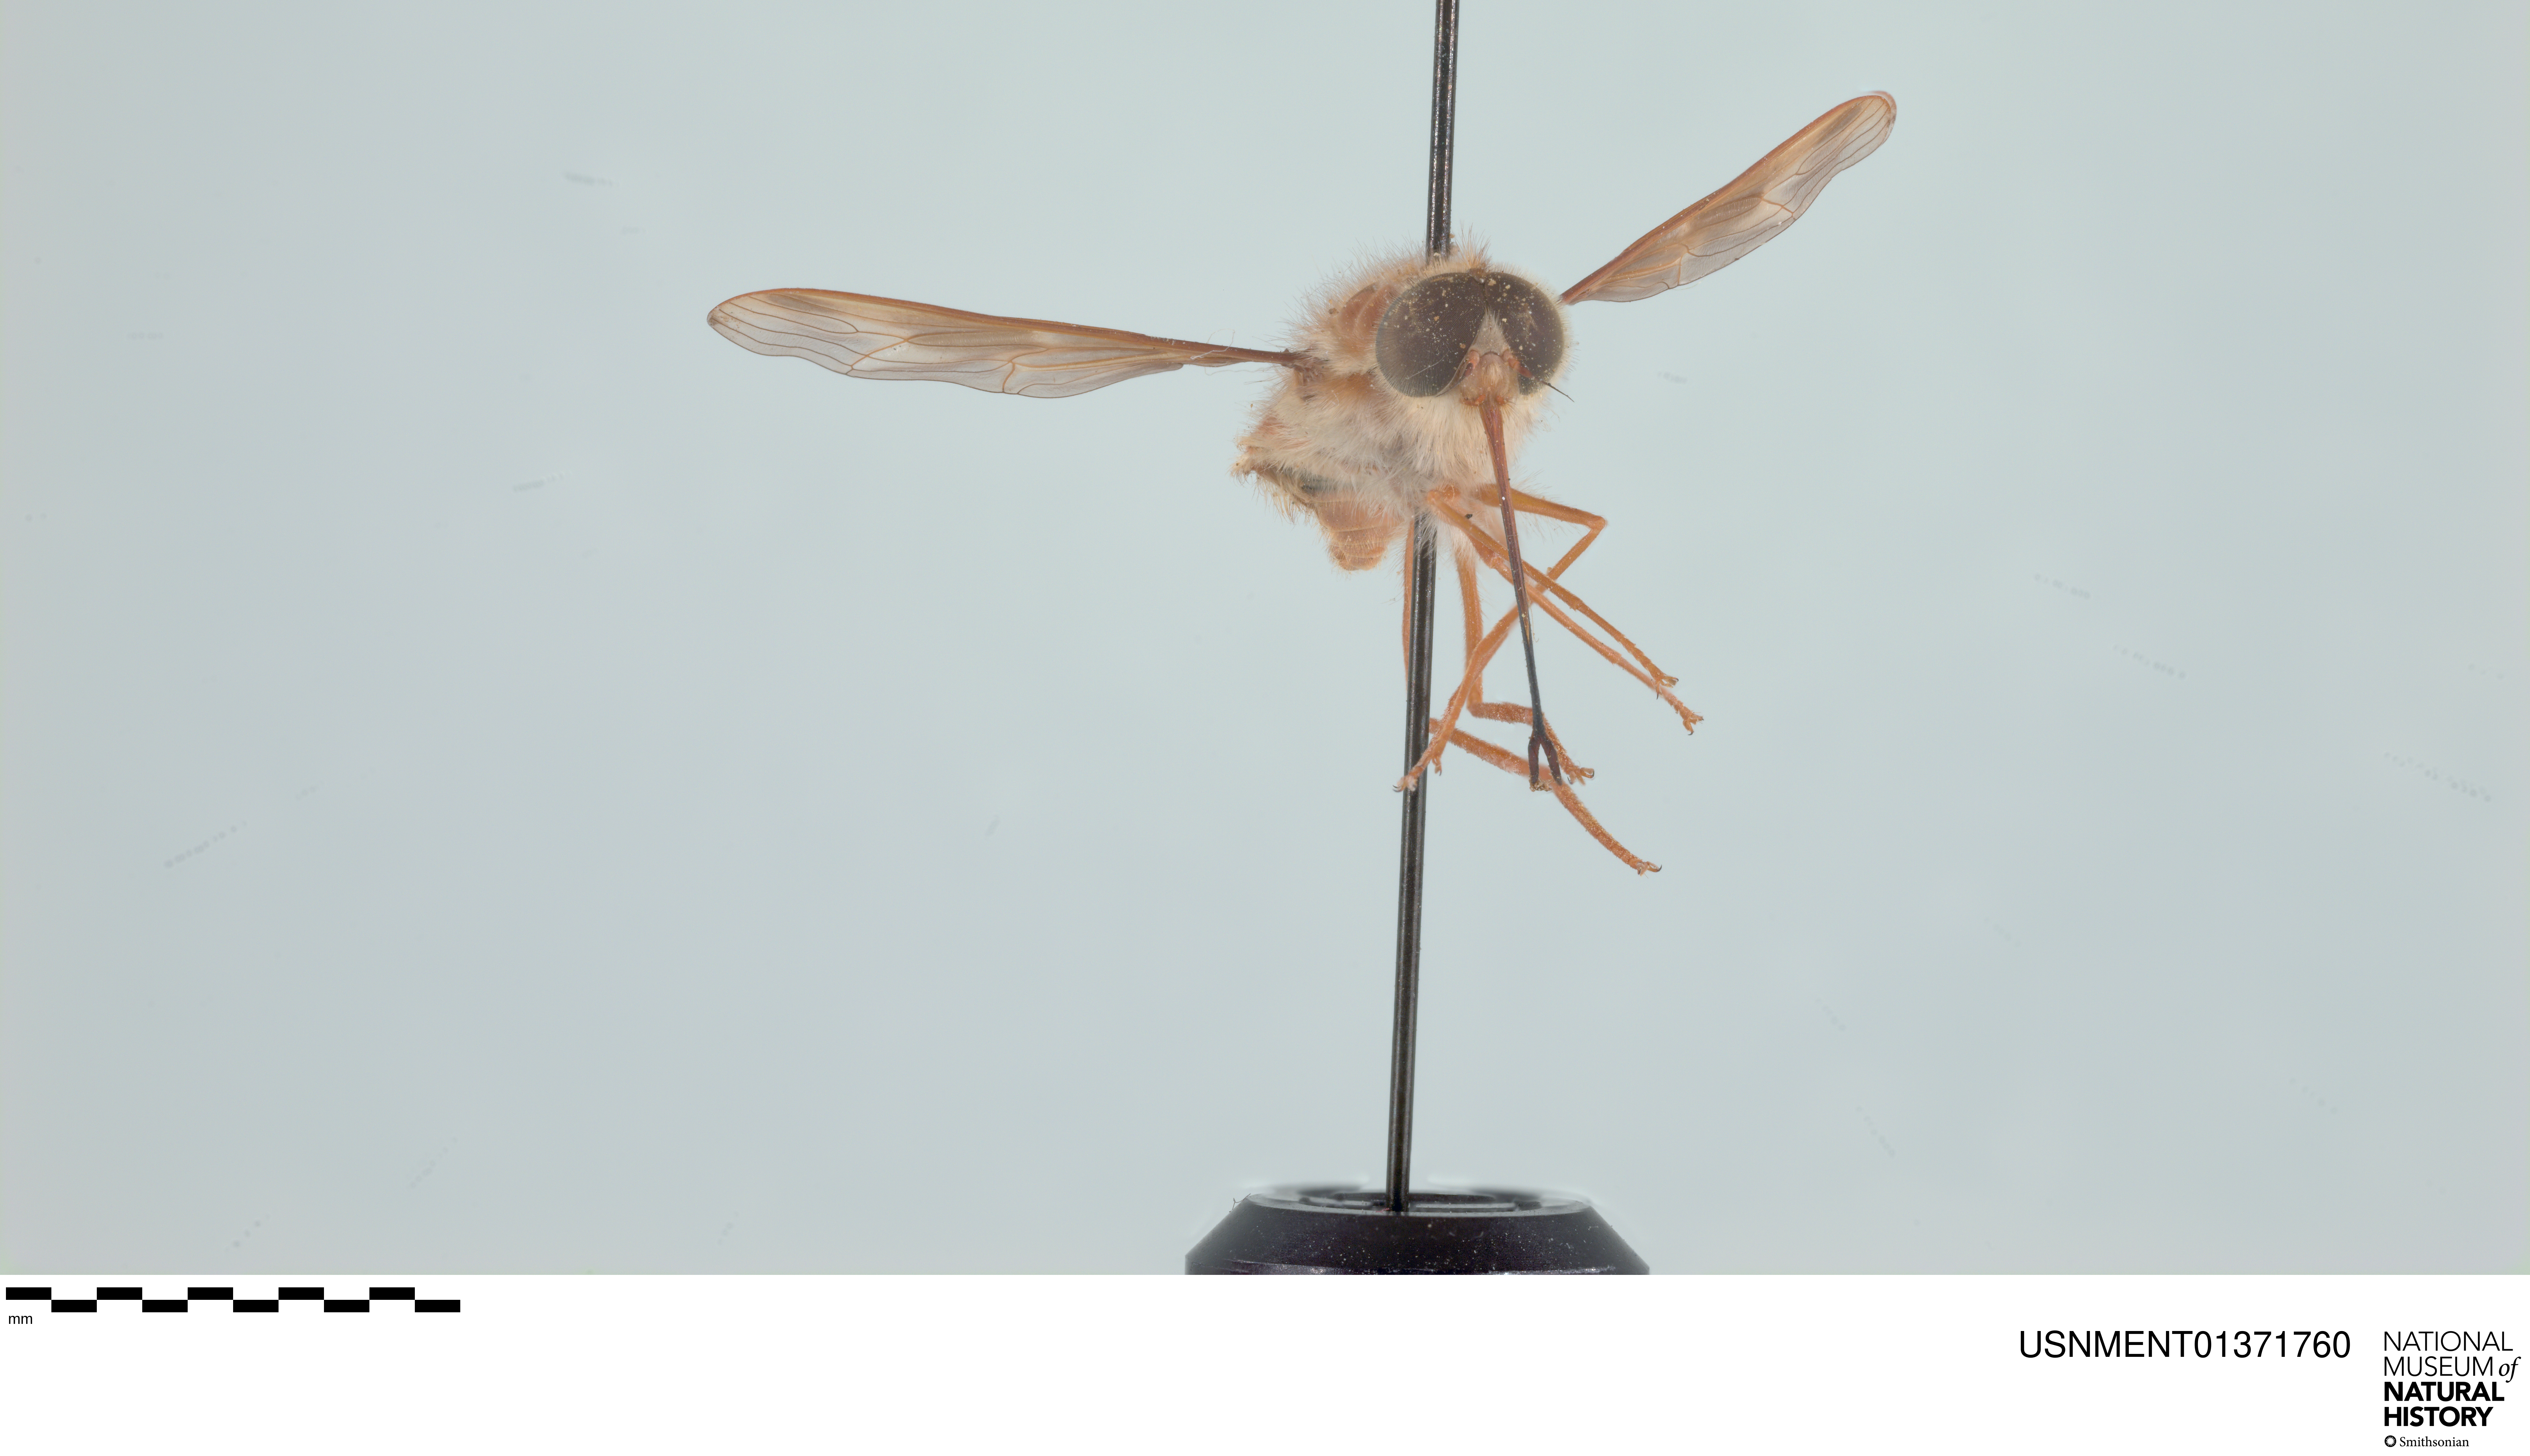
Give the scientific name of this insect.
Hirmoneura nubipennis (also Trichophthalma nubipennis)
